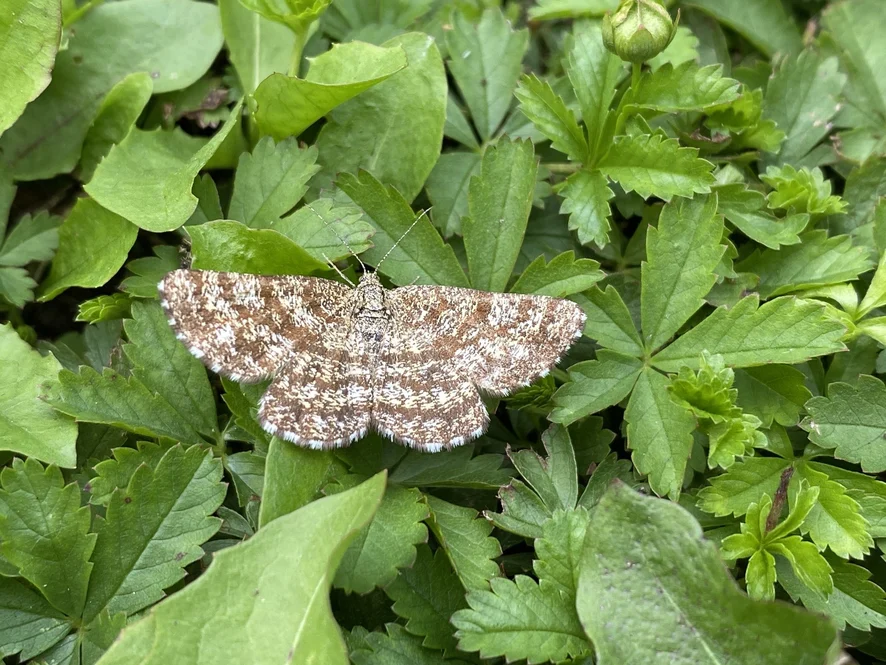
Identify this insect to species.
Ematurga atomaria
